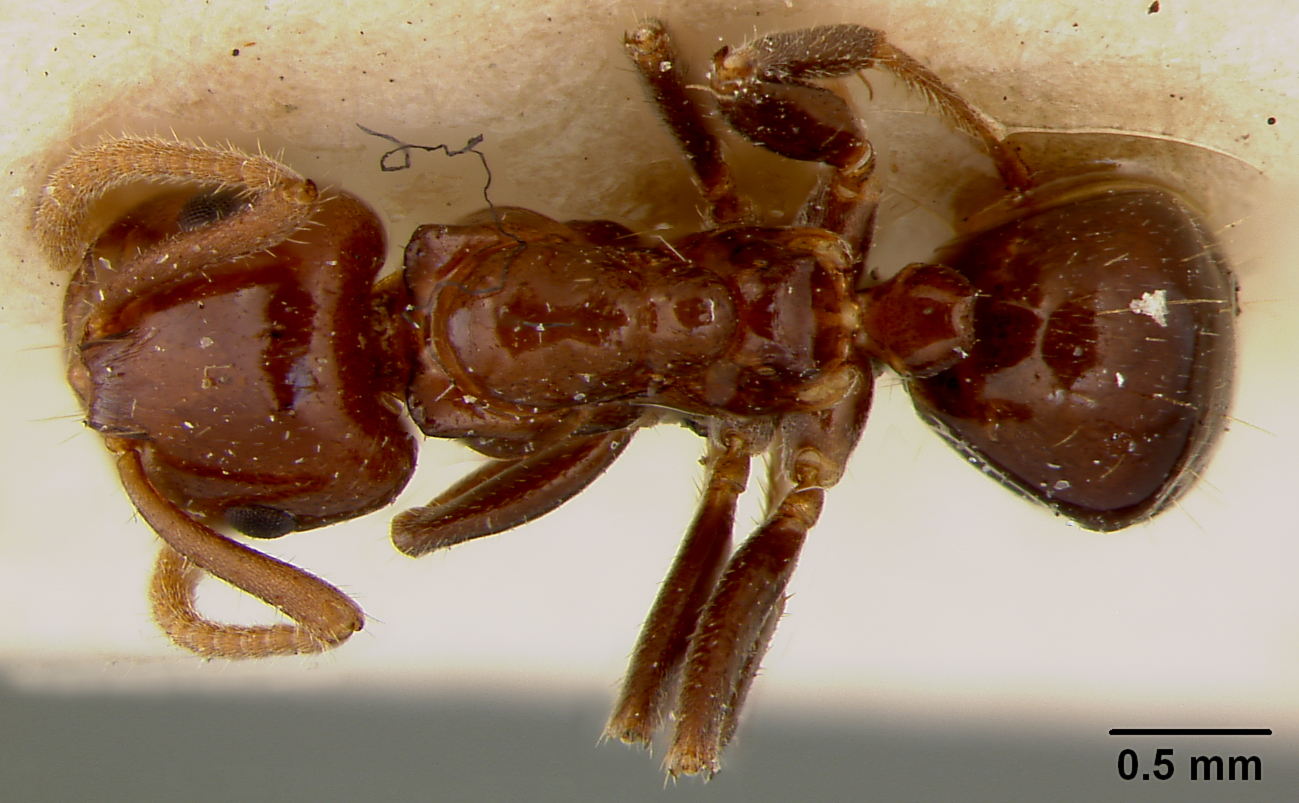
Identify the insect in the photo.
Notoncus politus
